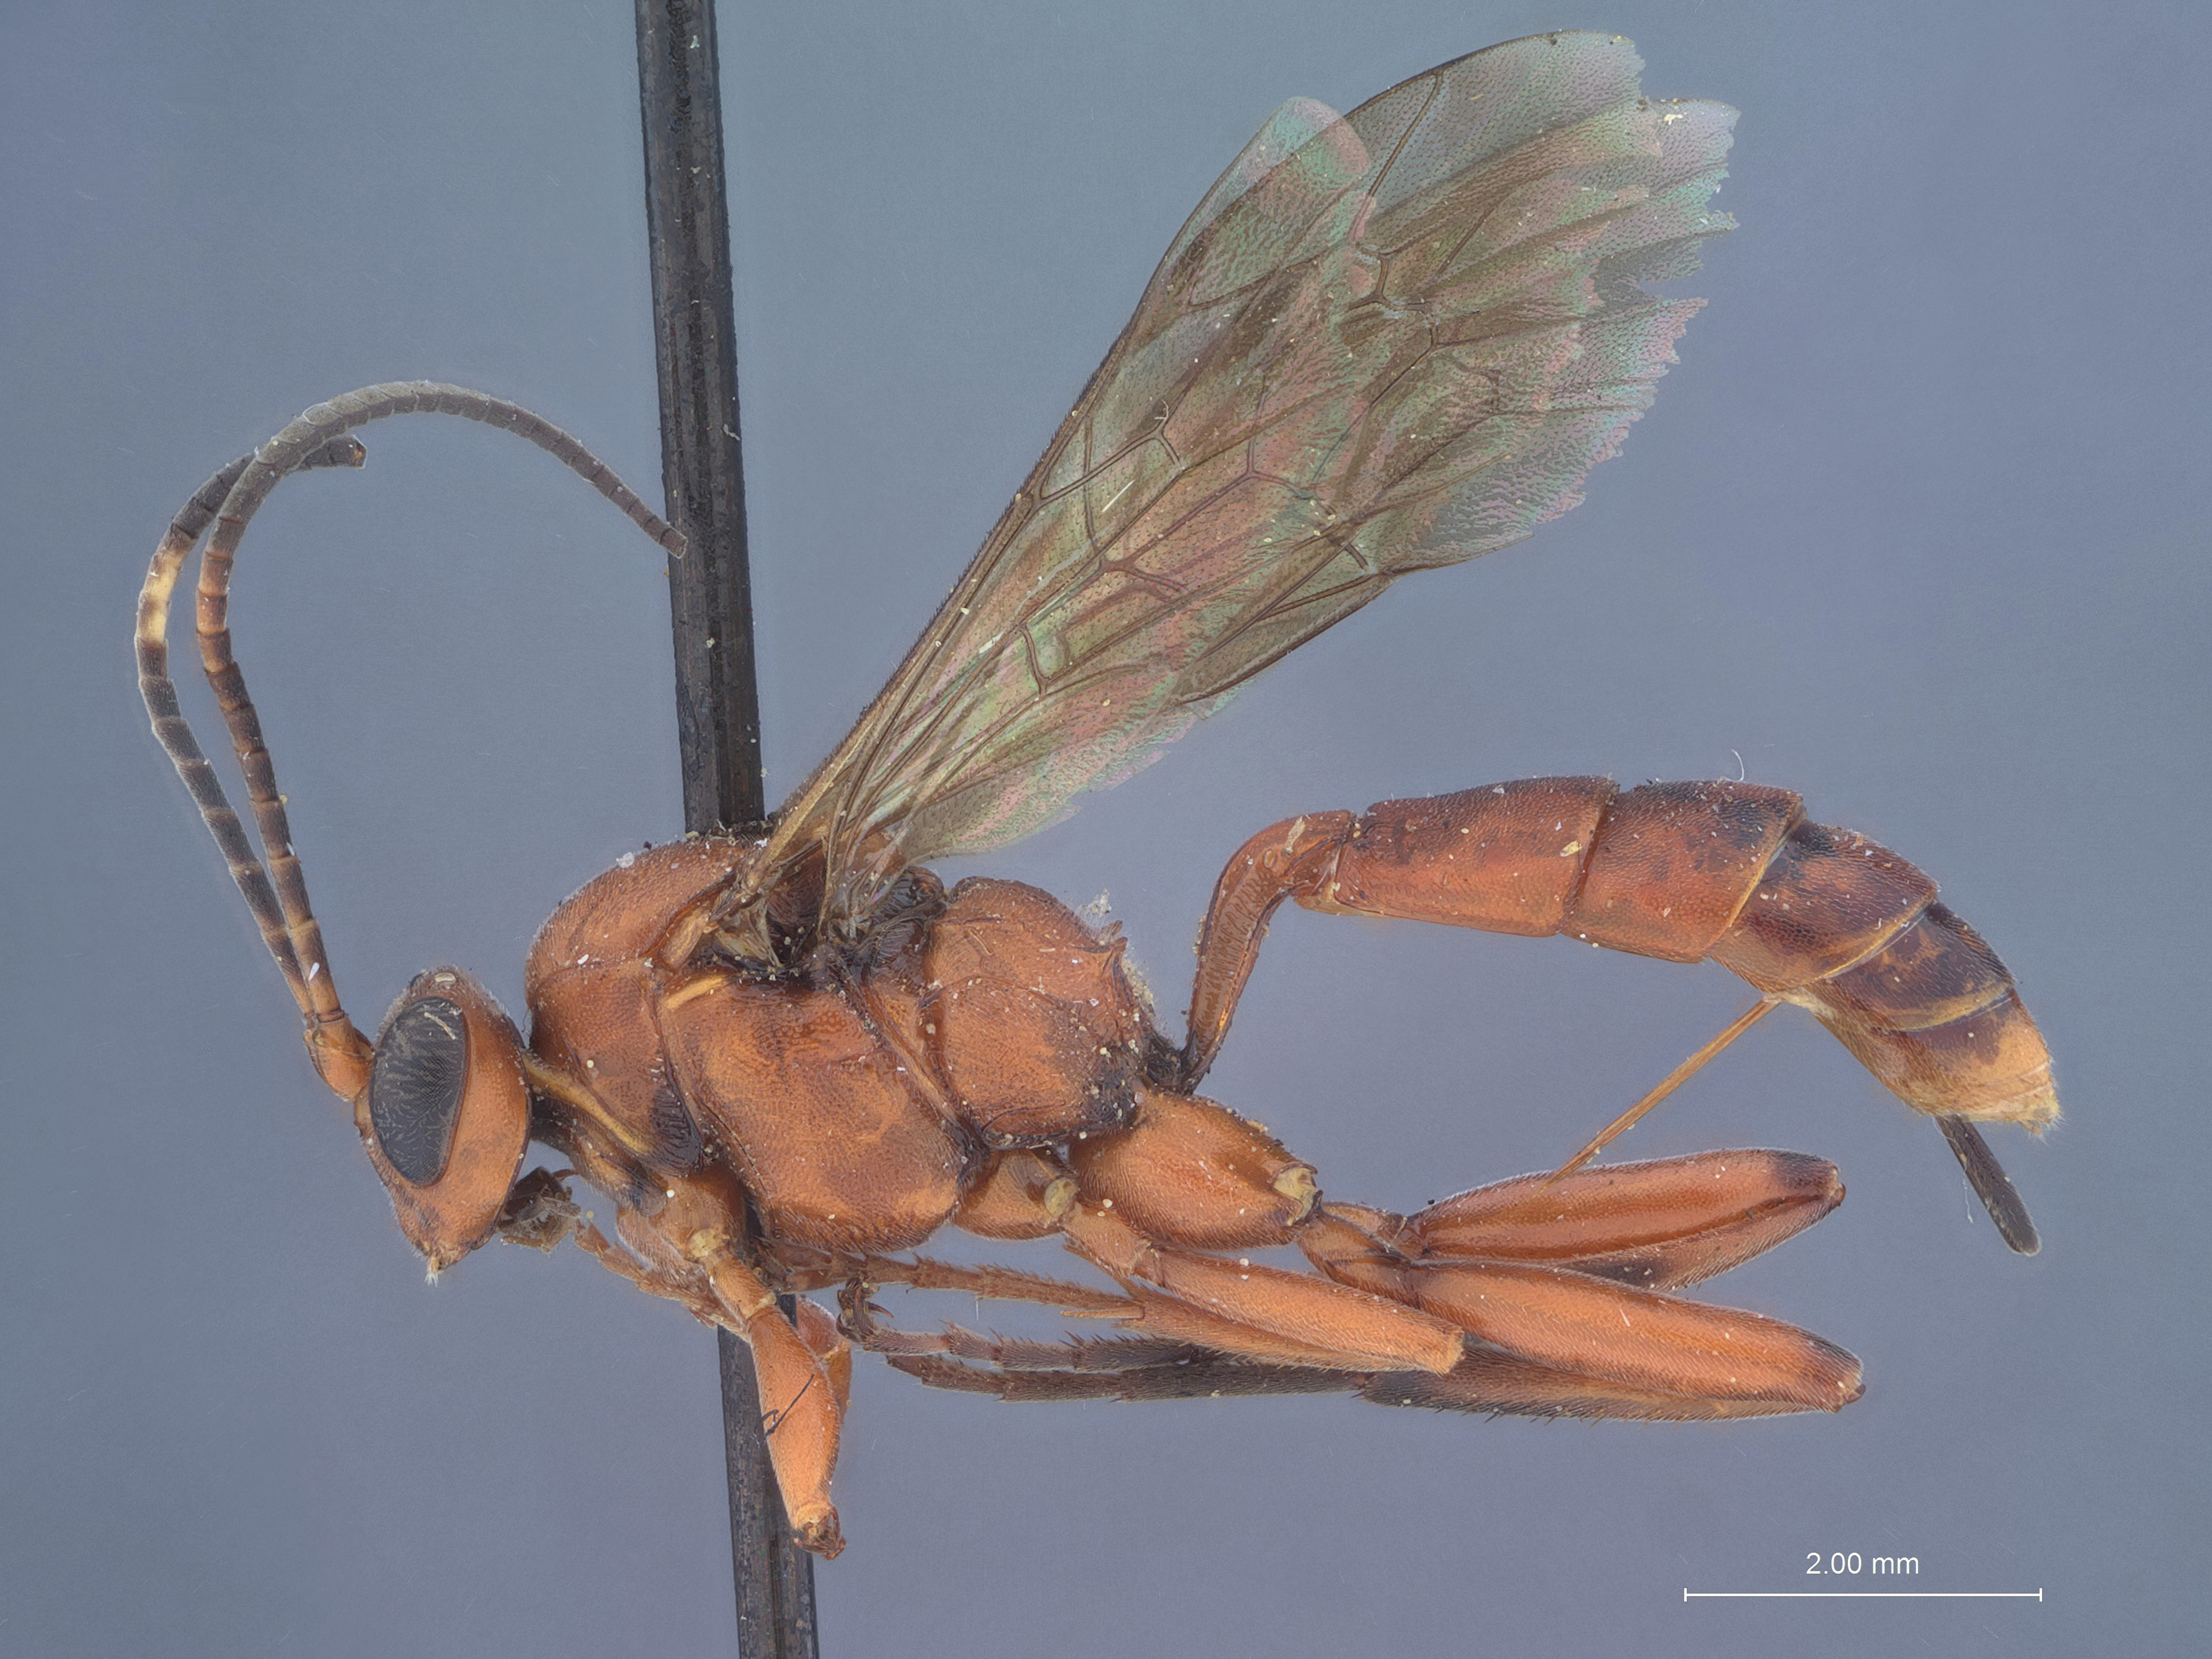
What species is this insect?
Hoplismenus rutilis
